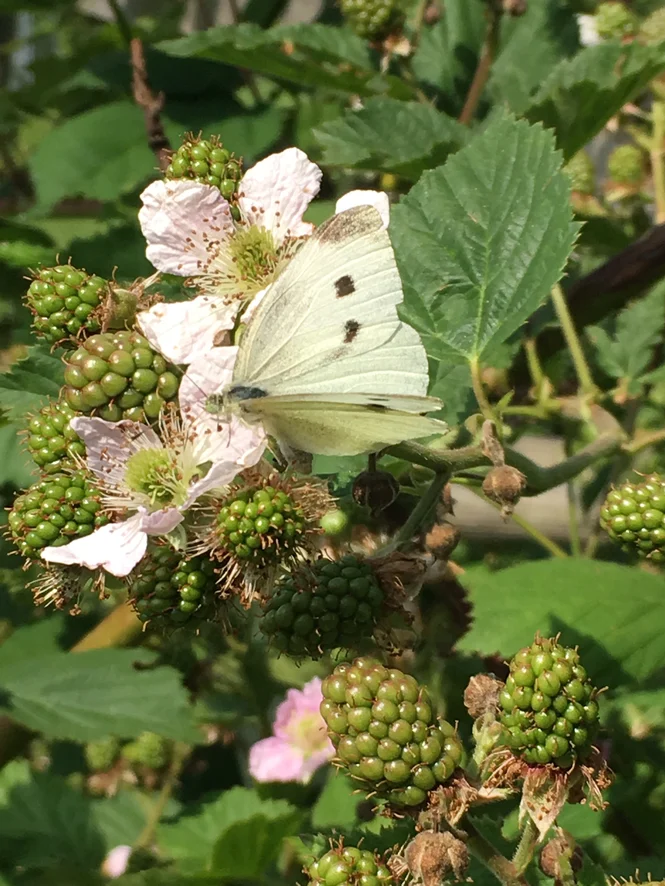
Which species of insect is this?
Pieris rapae
